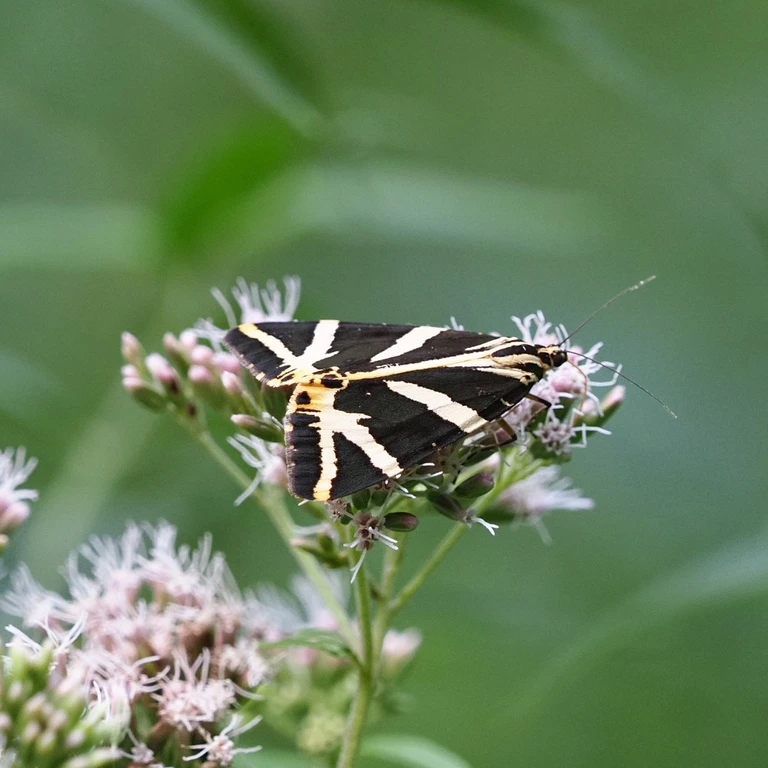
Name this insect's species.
Euplagia quadripunctaria
